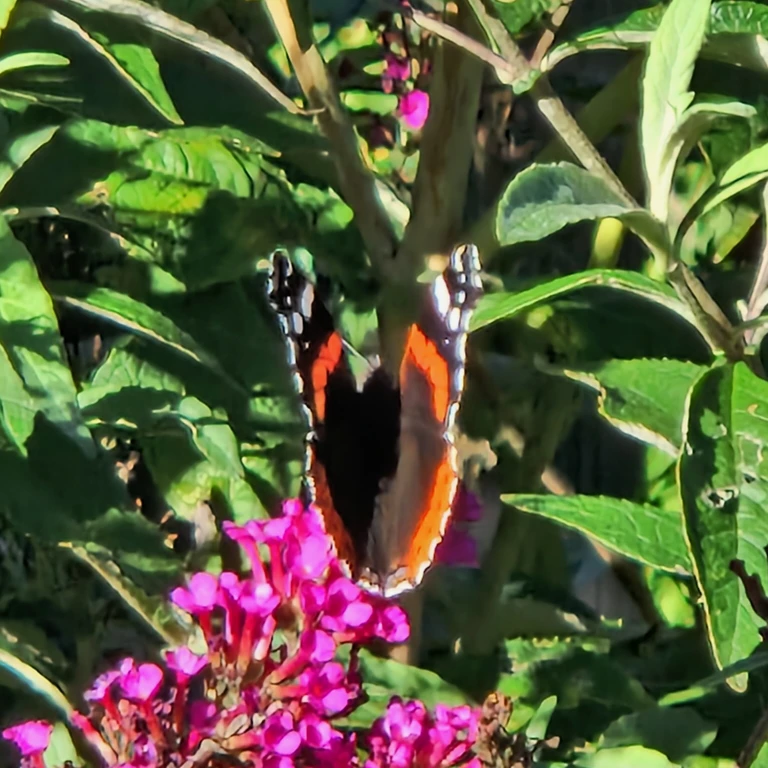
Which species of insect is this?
Vanessa atalanta
